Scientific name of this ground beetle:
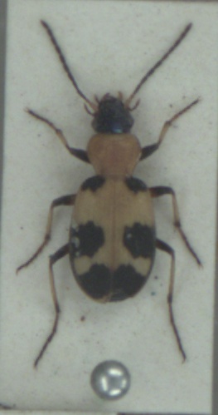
Callistus lunatus
